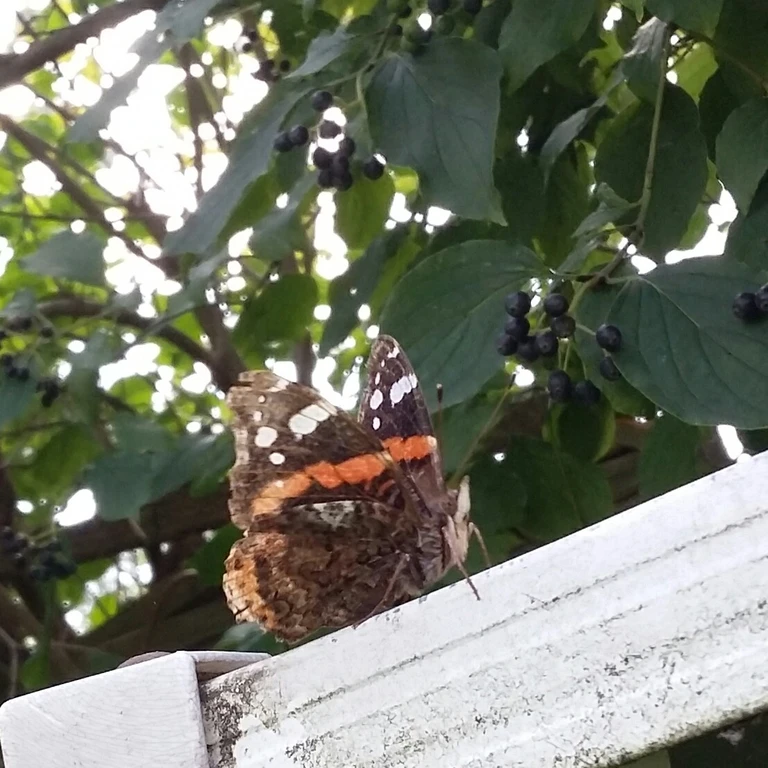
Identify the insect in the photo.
Vanessa atalanta
